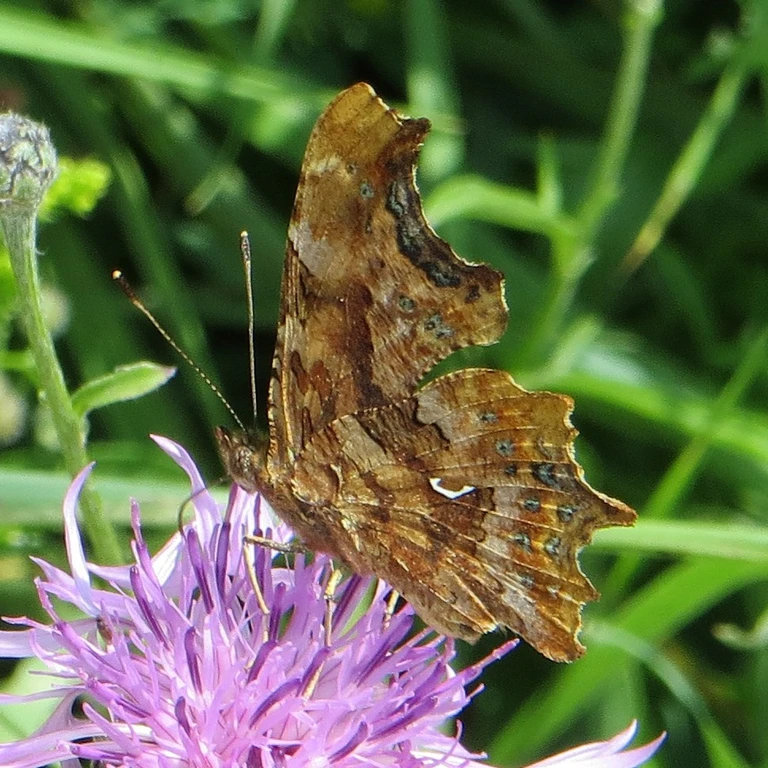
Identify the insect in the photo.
Polygonia c-album
